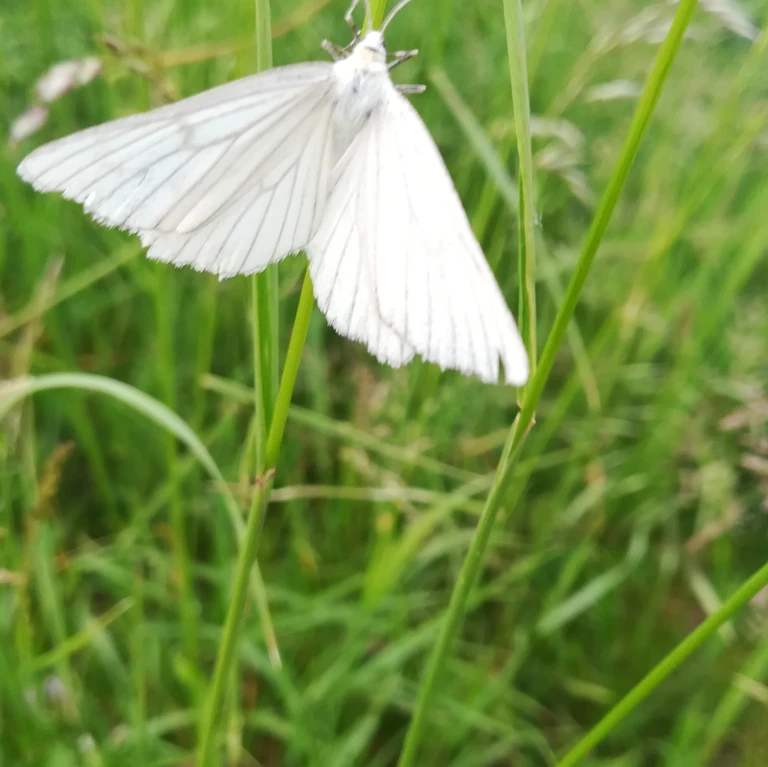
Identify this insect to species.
Siona lineata
